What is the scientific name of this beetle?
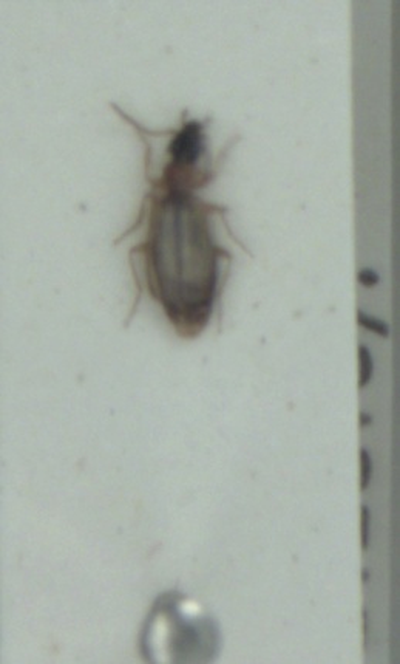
Philorhizus melanocephalus
